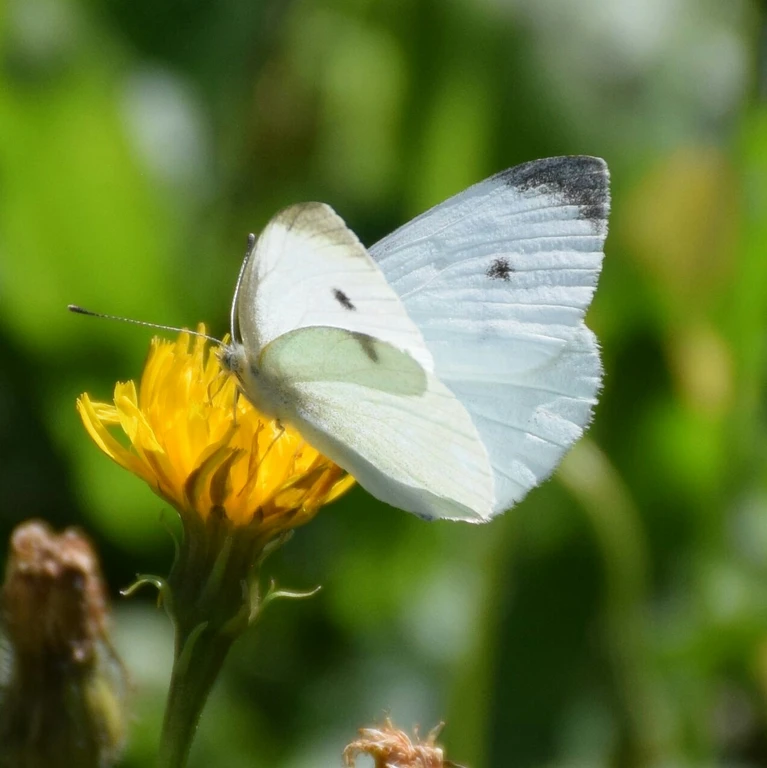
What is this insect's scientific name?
Pieris rapae
